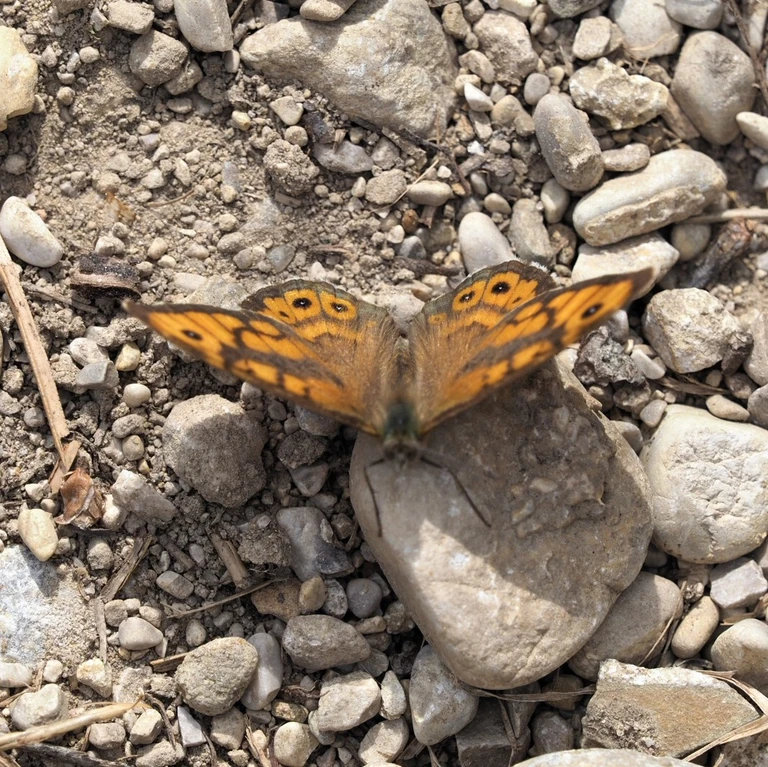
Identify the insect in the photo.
Lasiommata megera (also Pararge megera)
